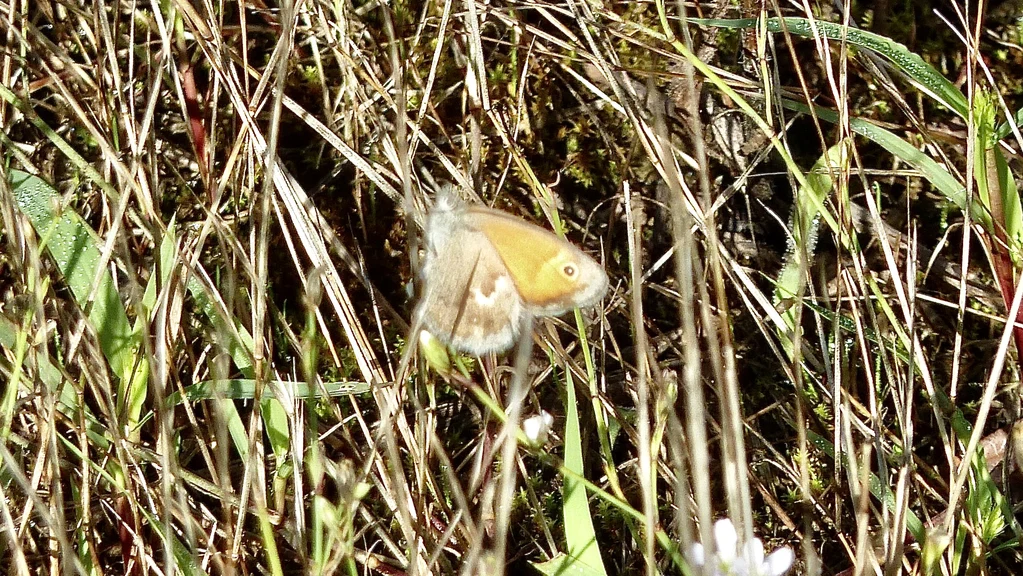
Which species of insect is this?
Coenonympha pamphilus
